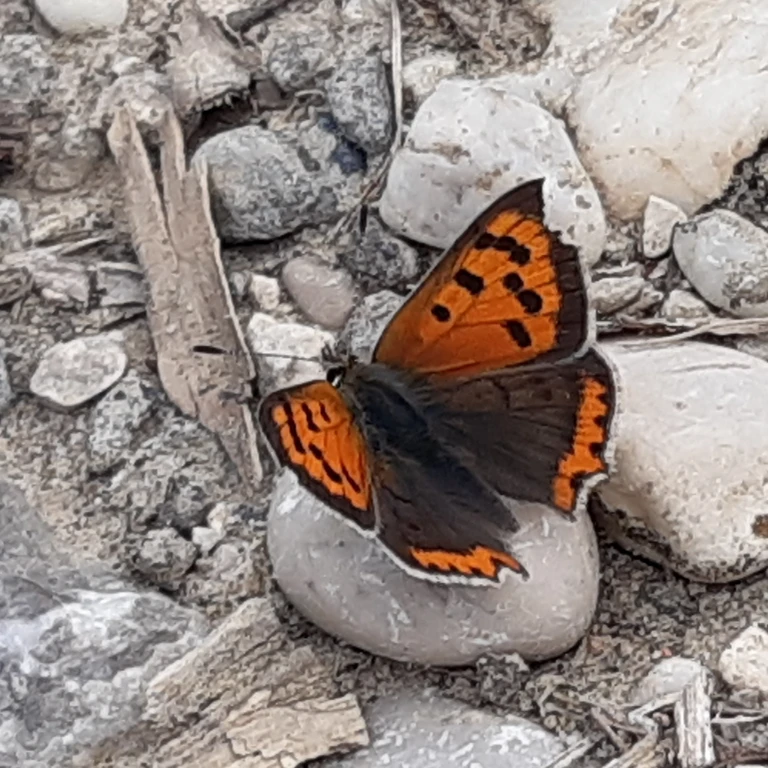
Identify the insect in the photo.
Lycaena phlaeas
